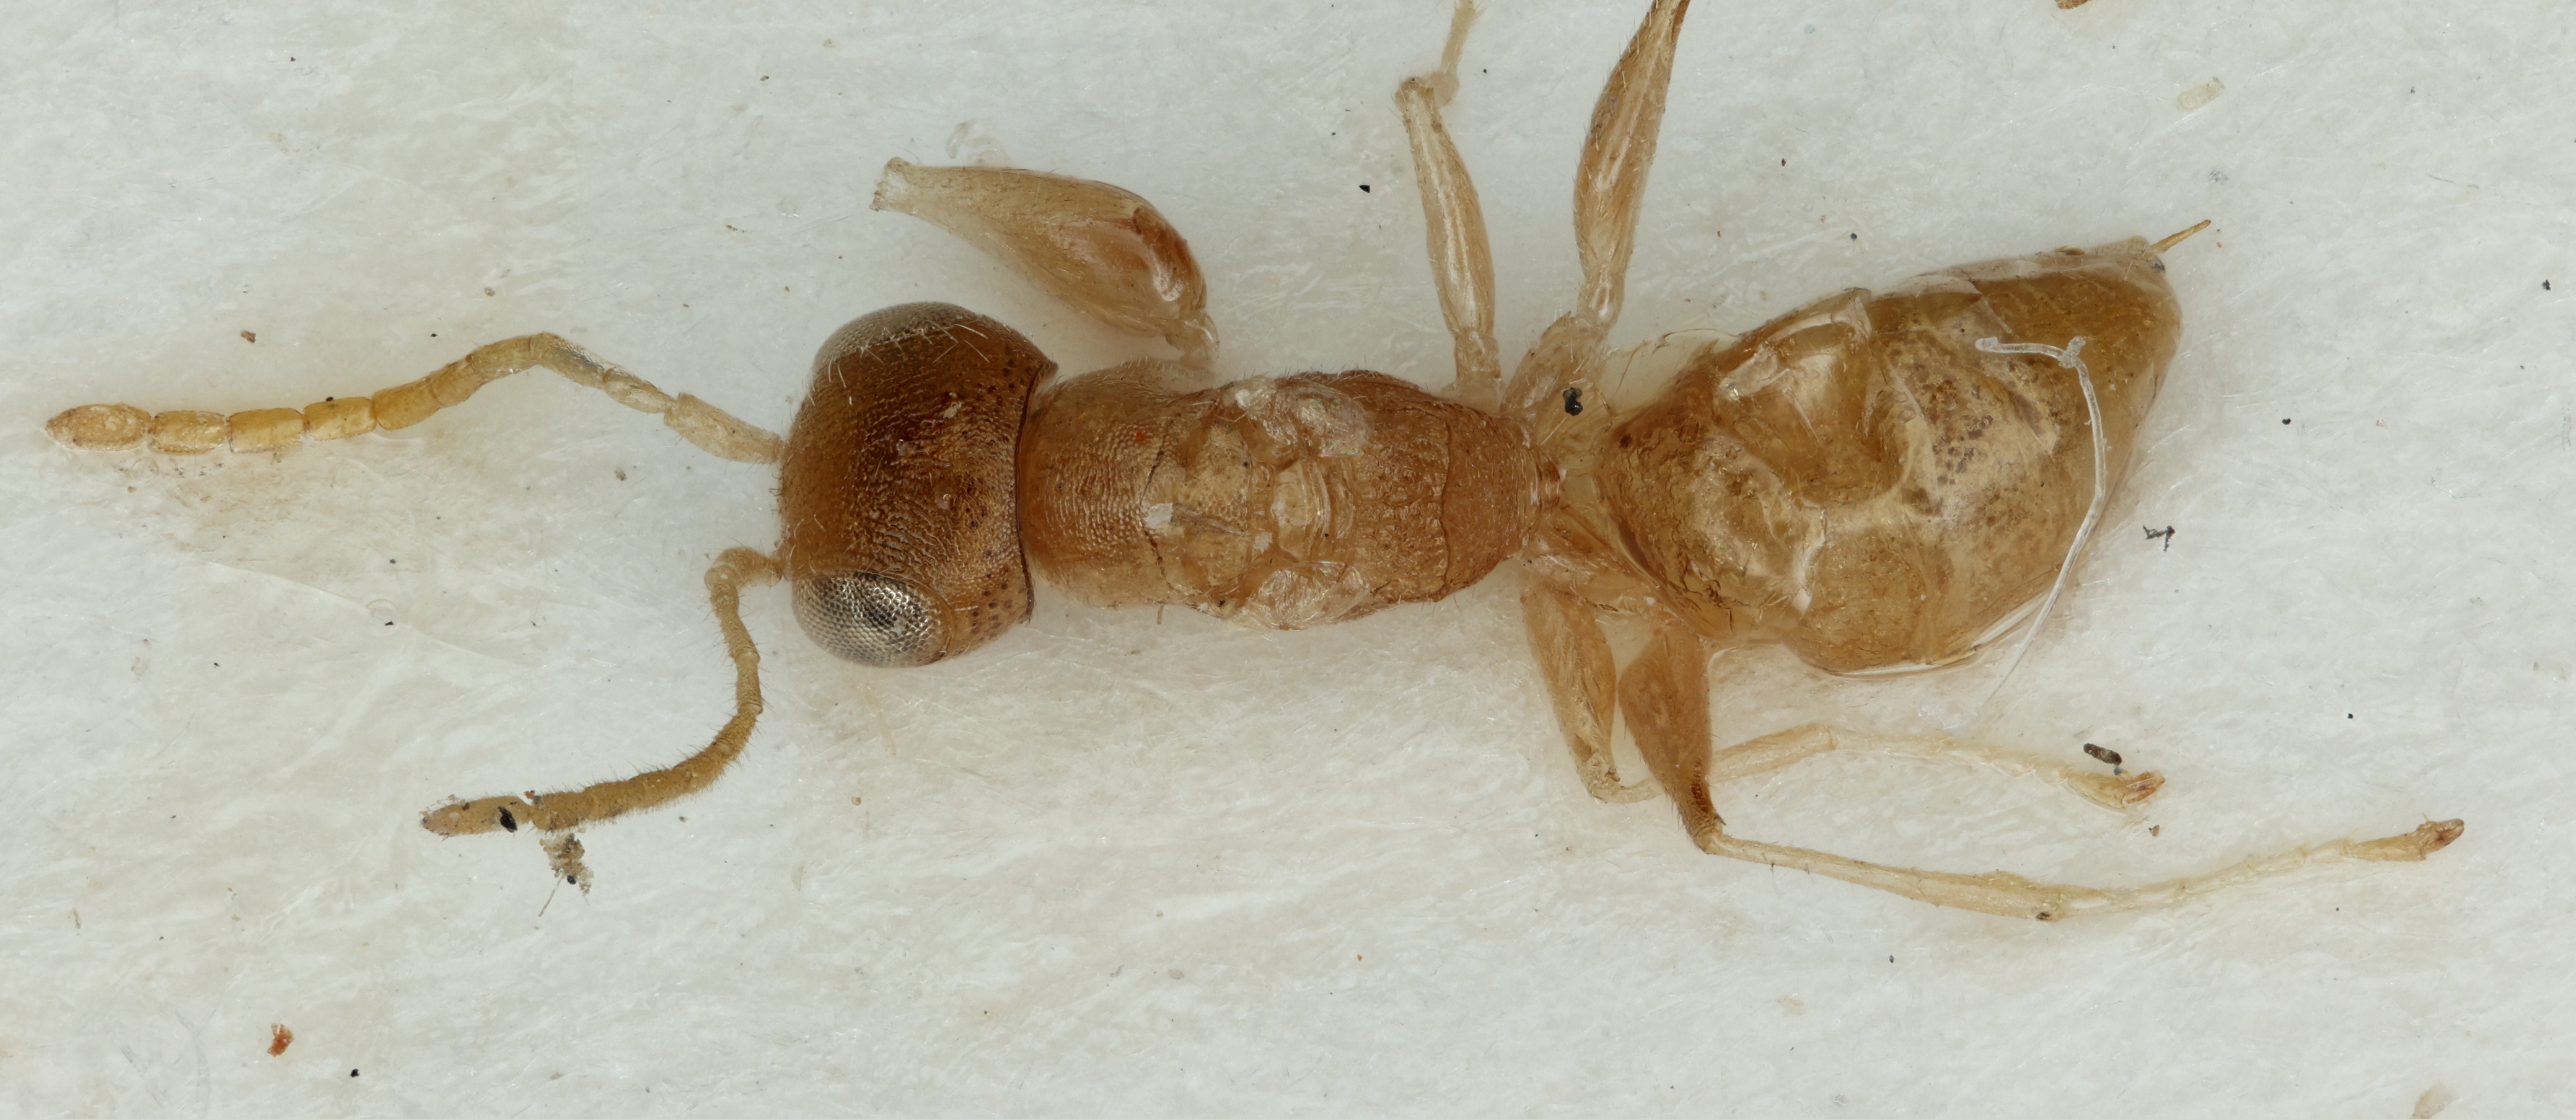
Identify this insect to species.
Anteon buntini
